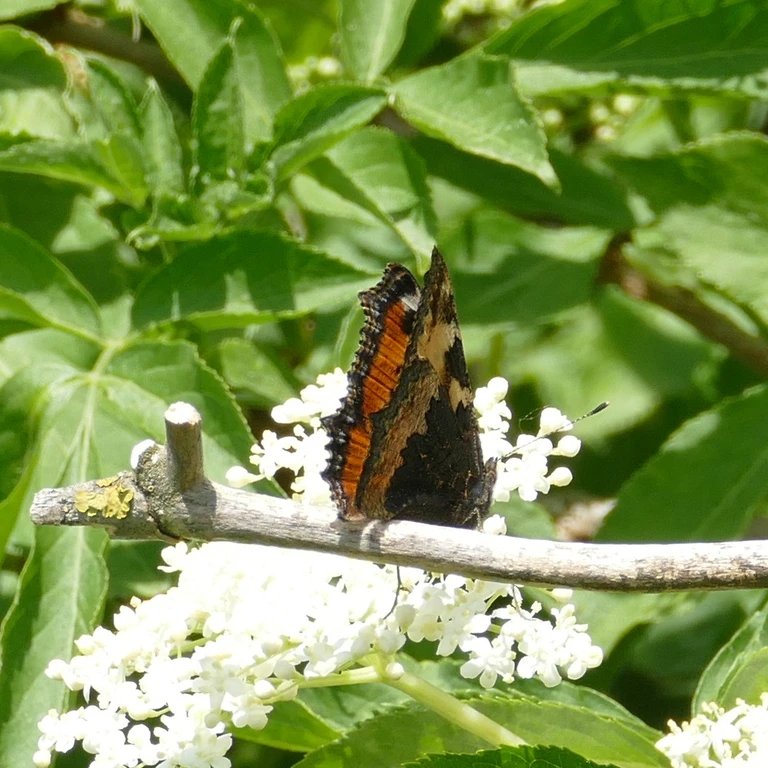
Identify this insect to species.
Aglais urticae
